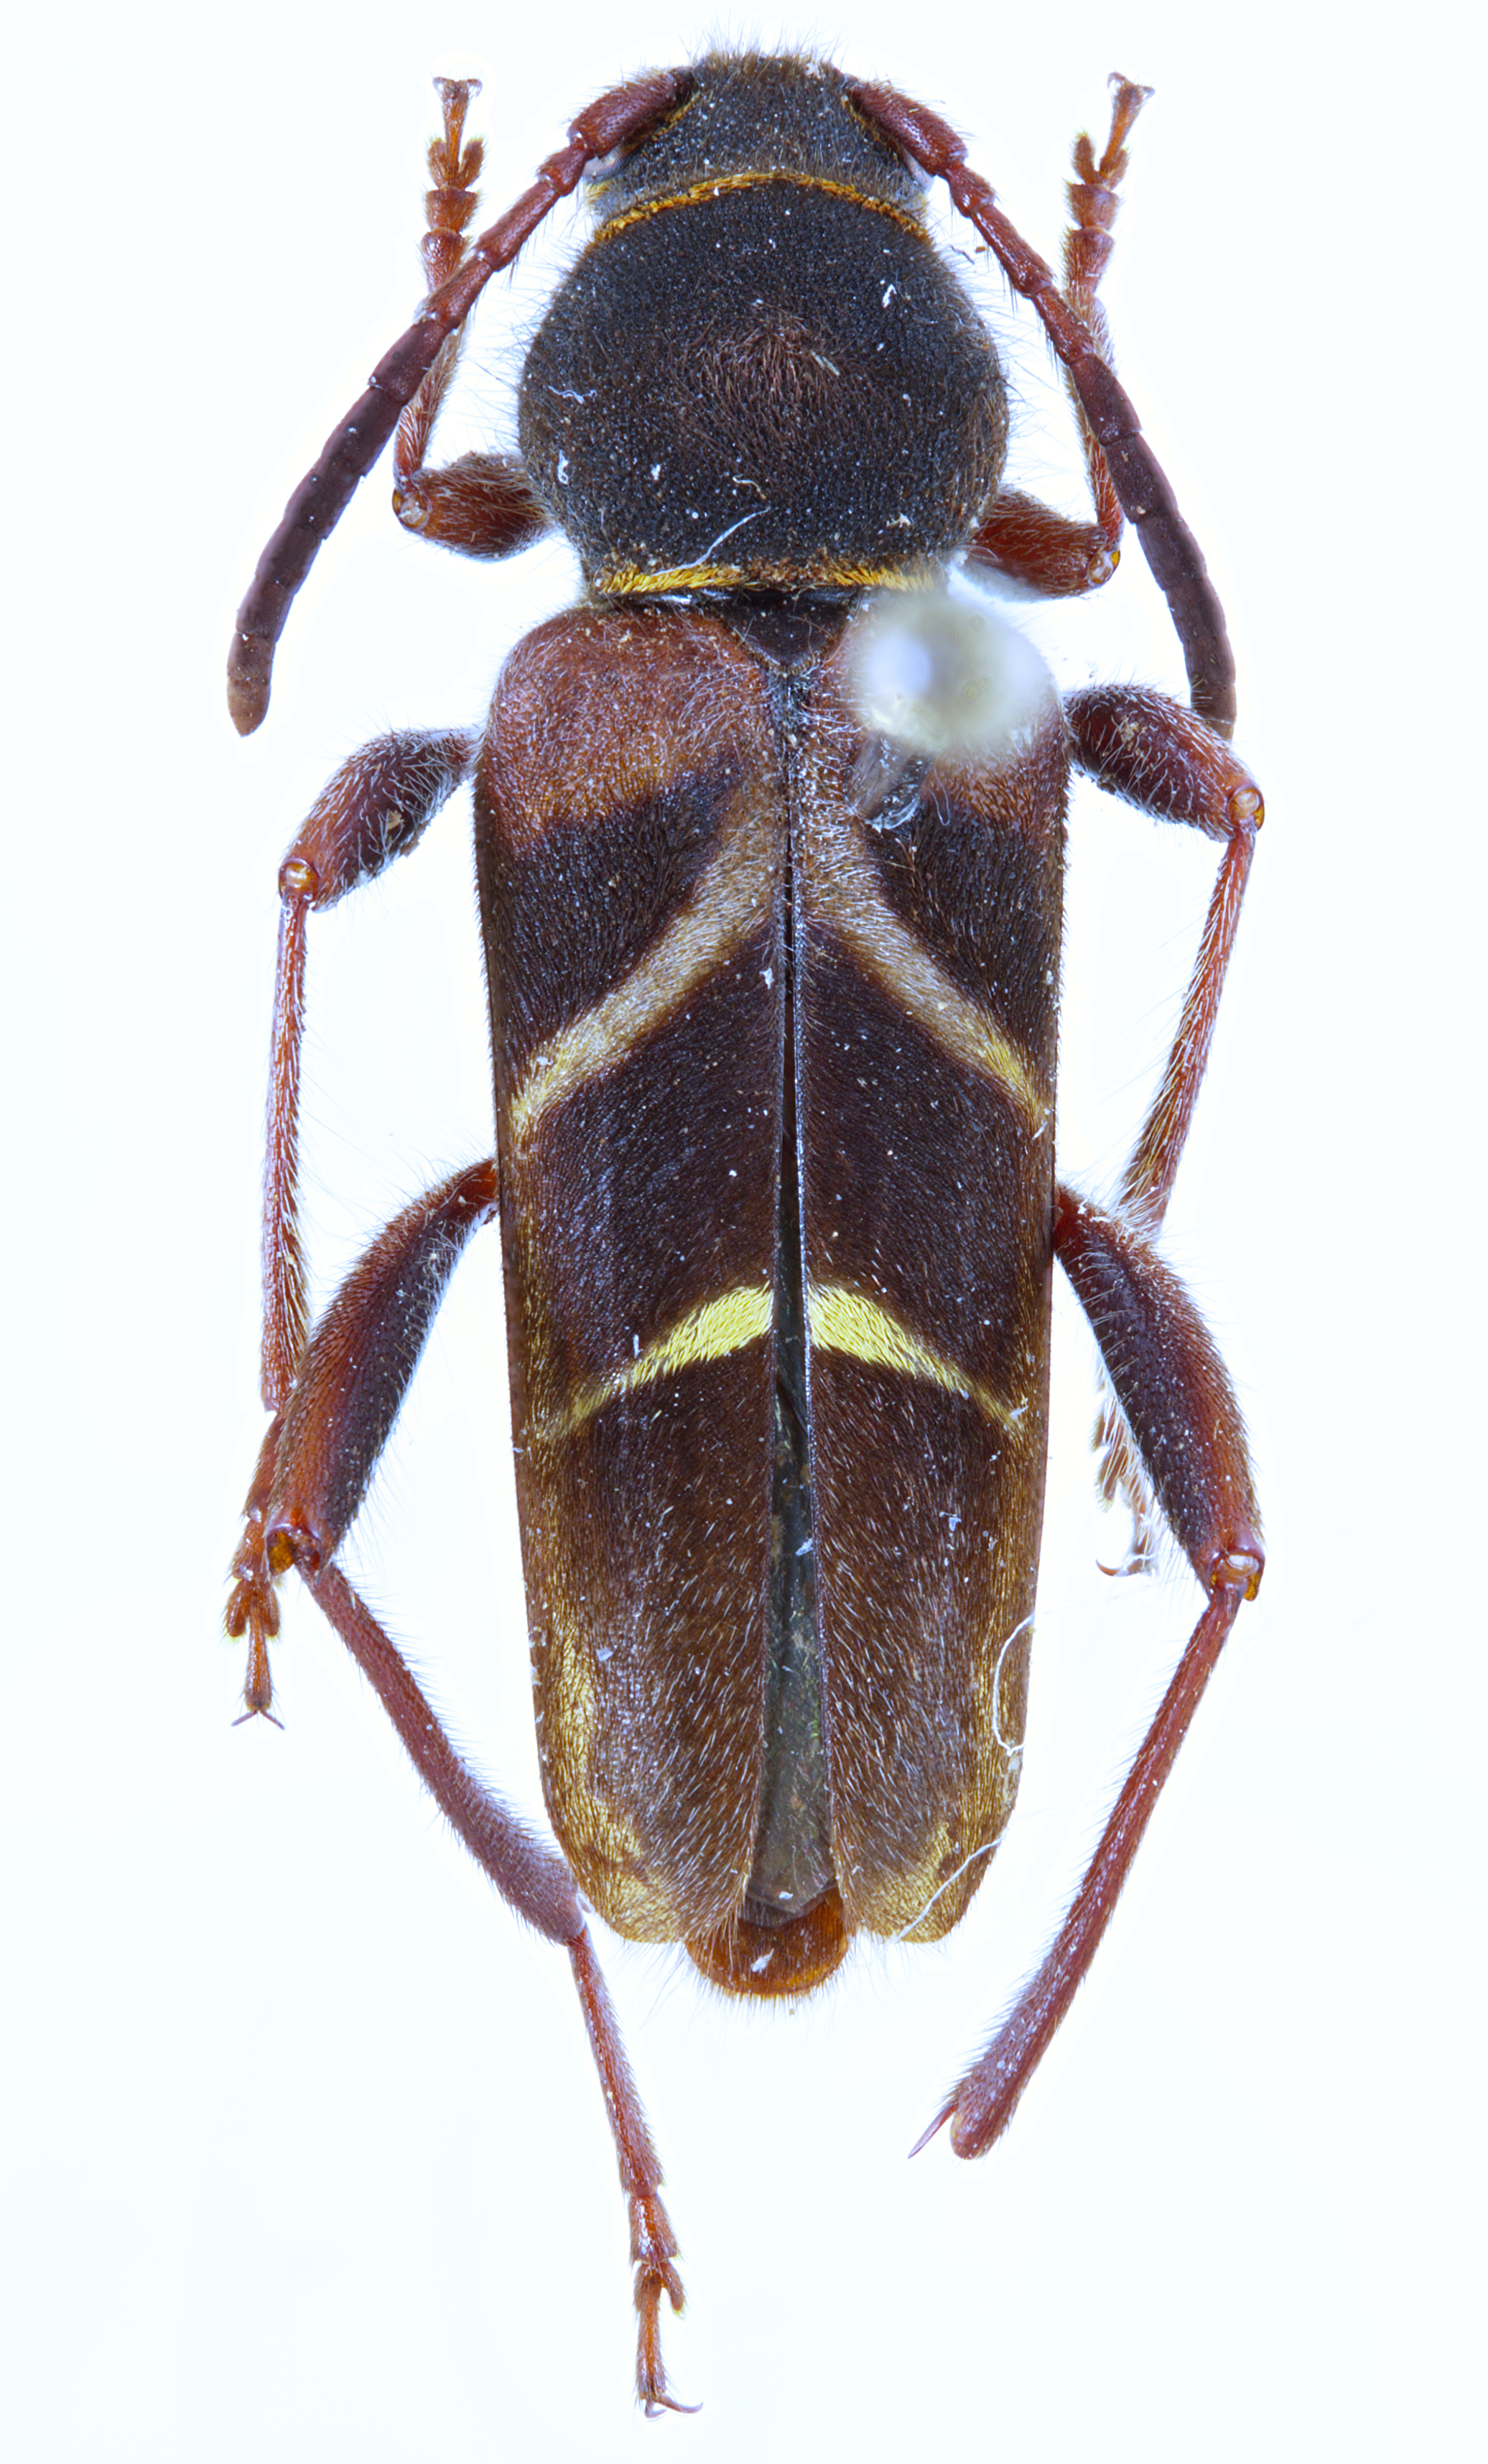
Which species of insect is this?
Brachyclytus singularis
